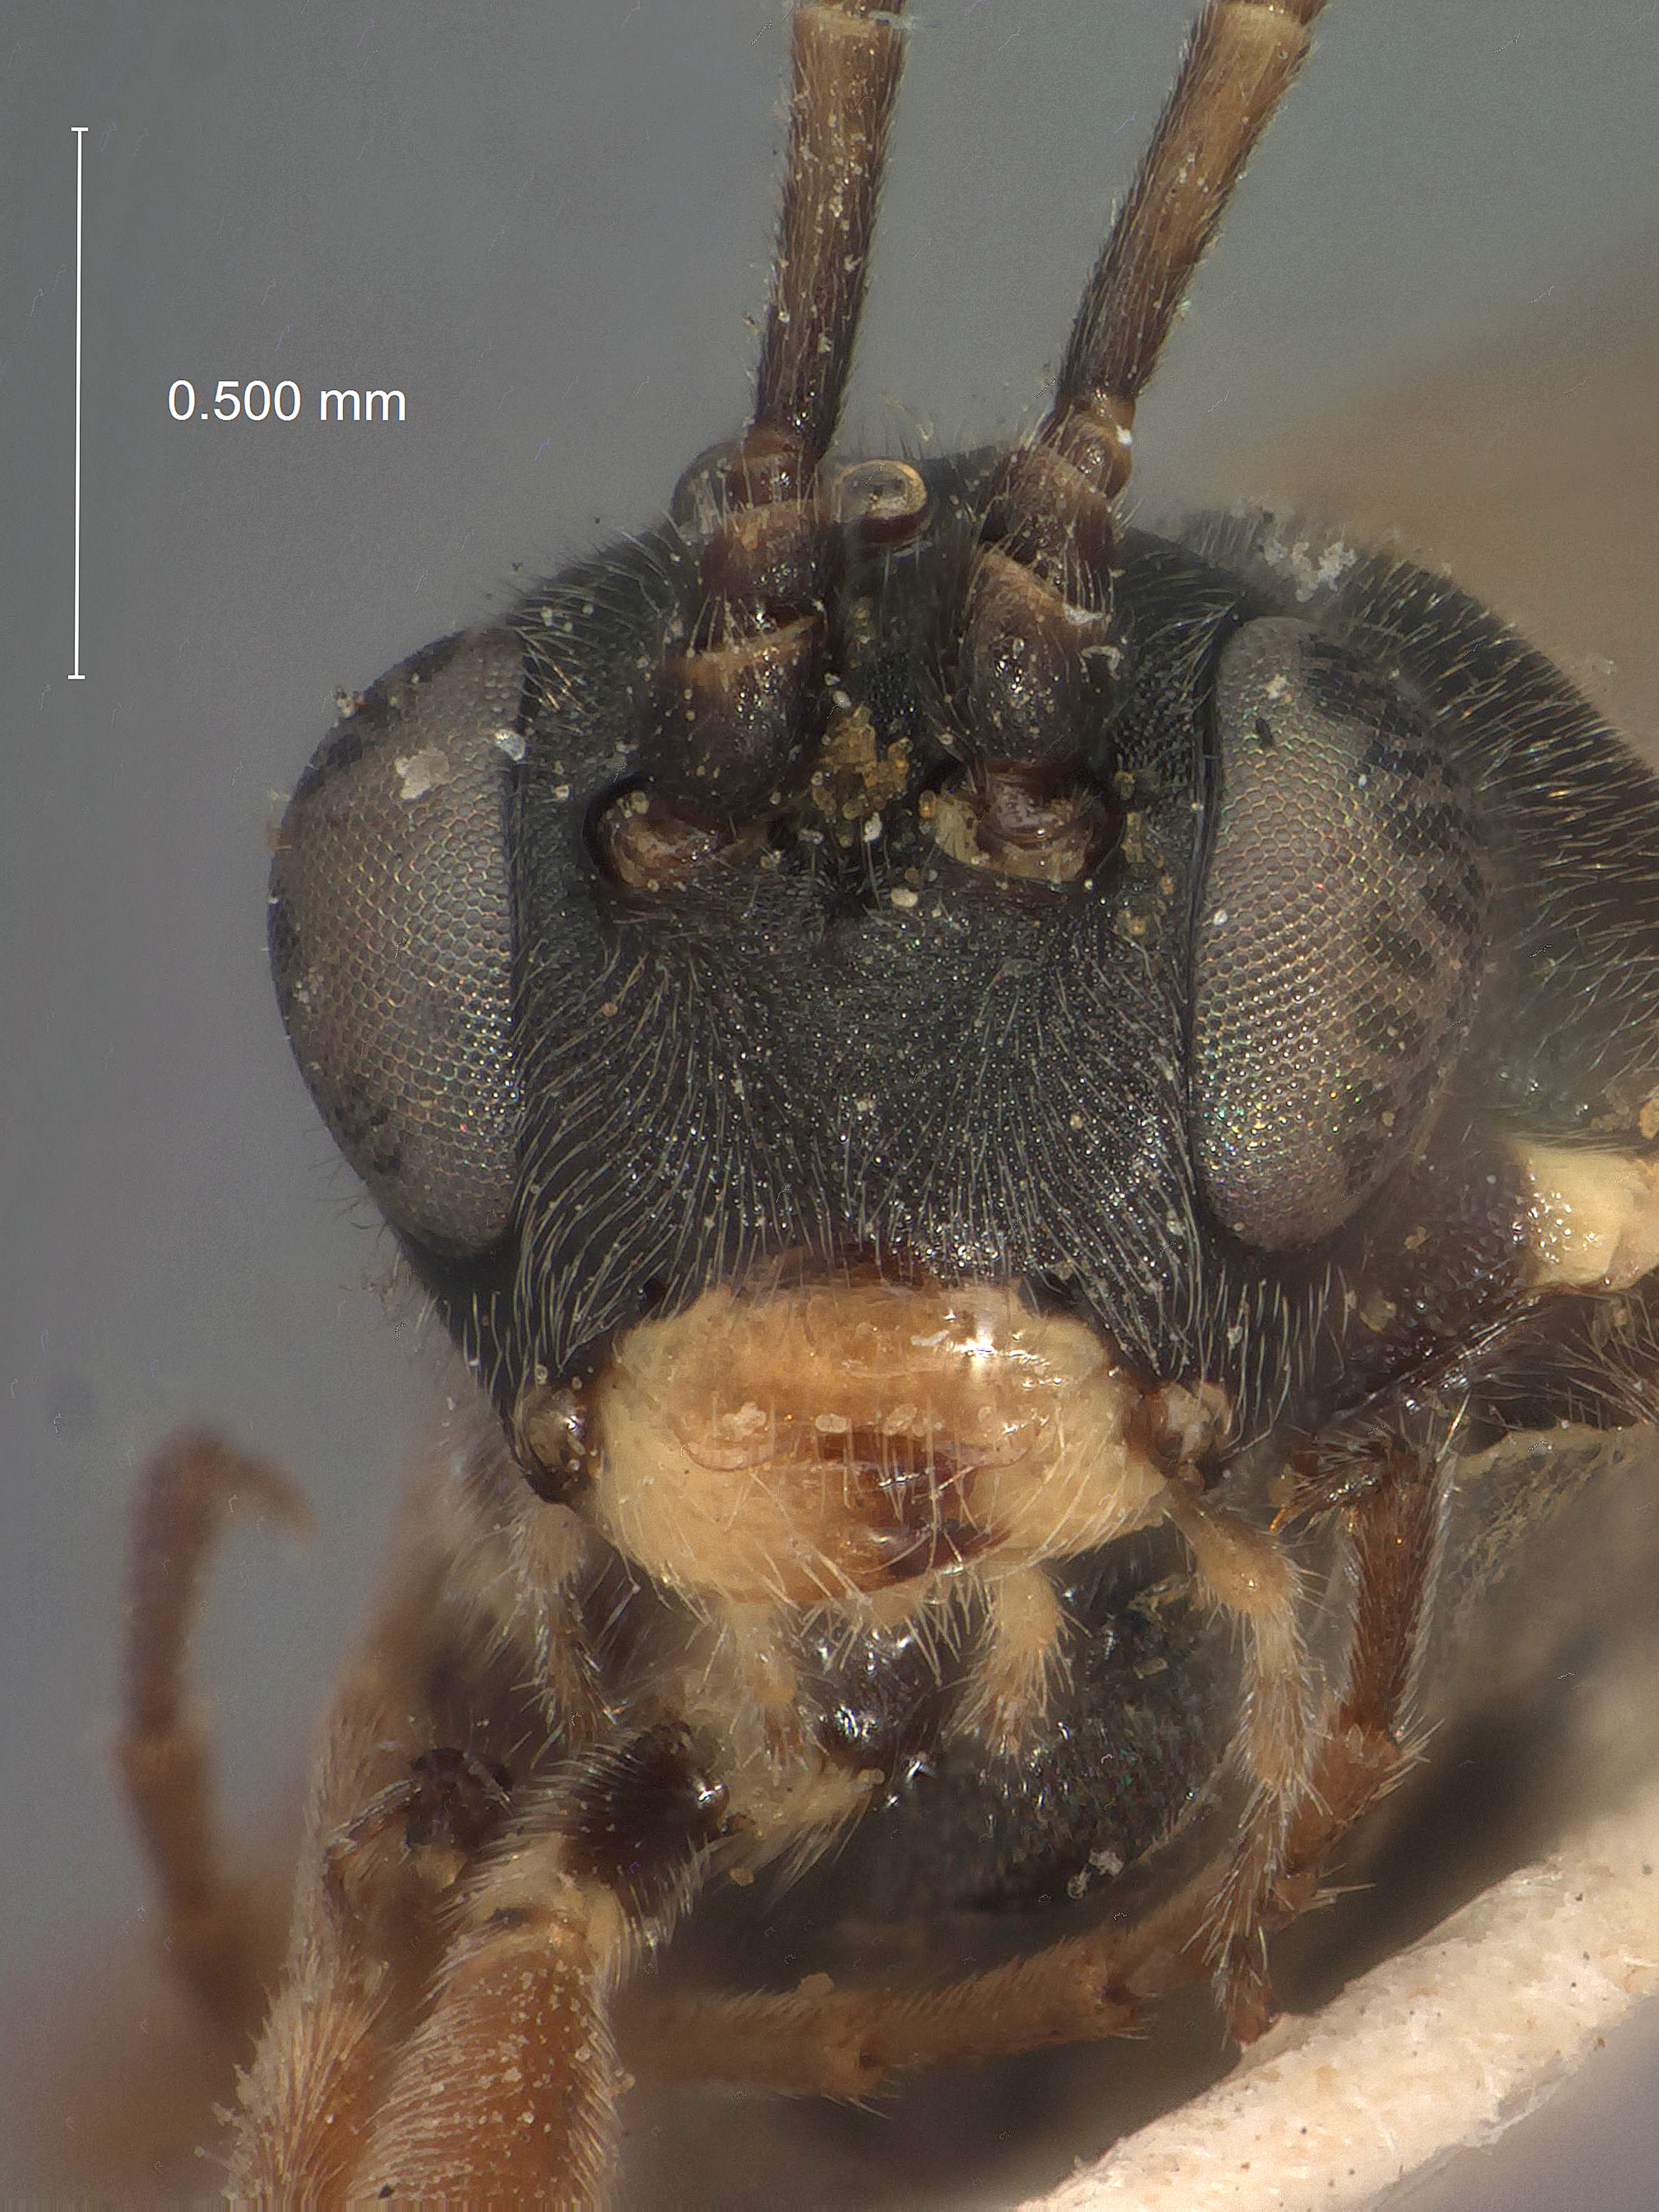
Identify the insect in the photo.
Calliphrurus affinis
